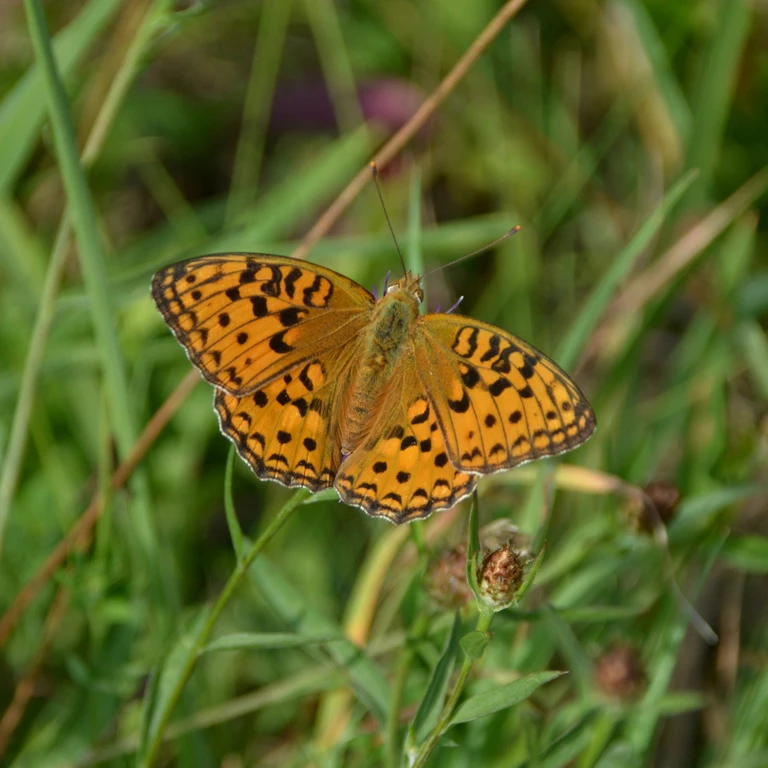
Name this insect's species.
Fabriciana adippe
